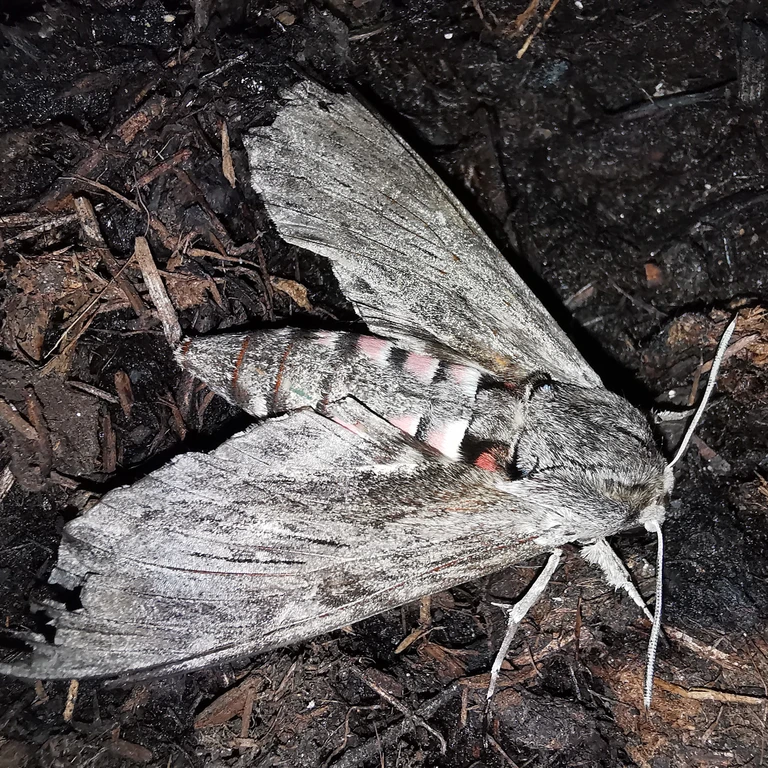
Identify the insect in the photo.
Agrius convolvuli
